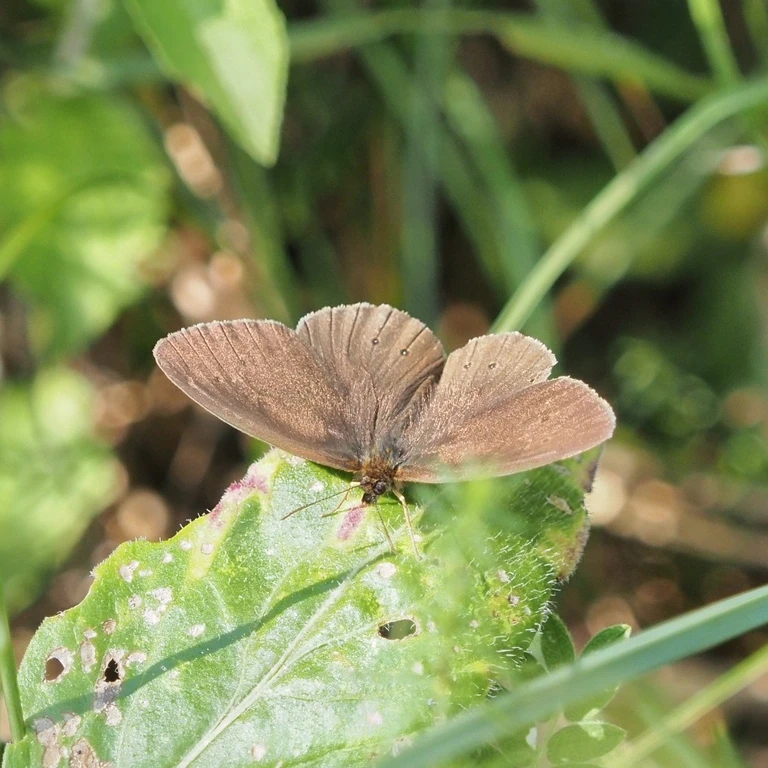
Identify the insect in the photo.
Aphantopus hyperantus
